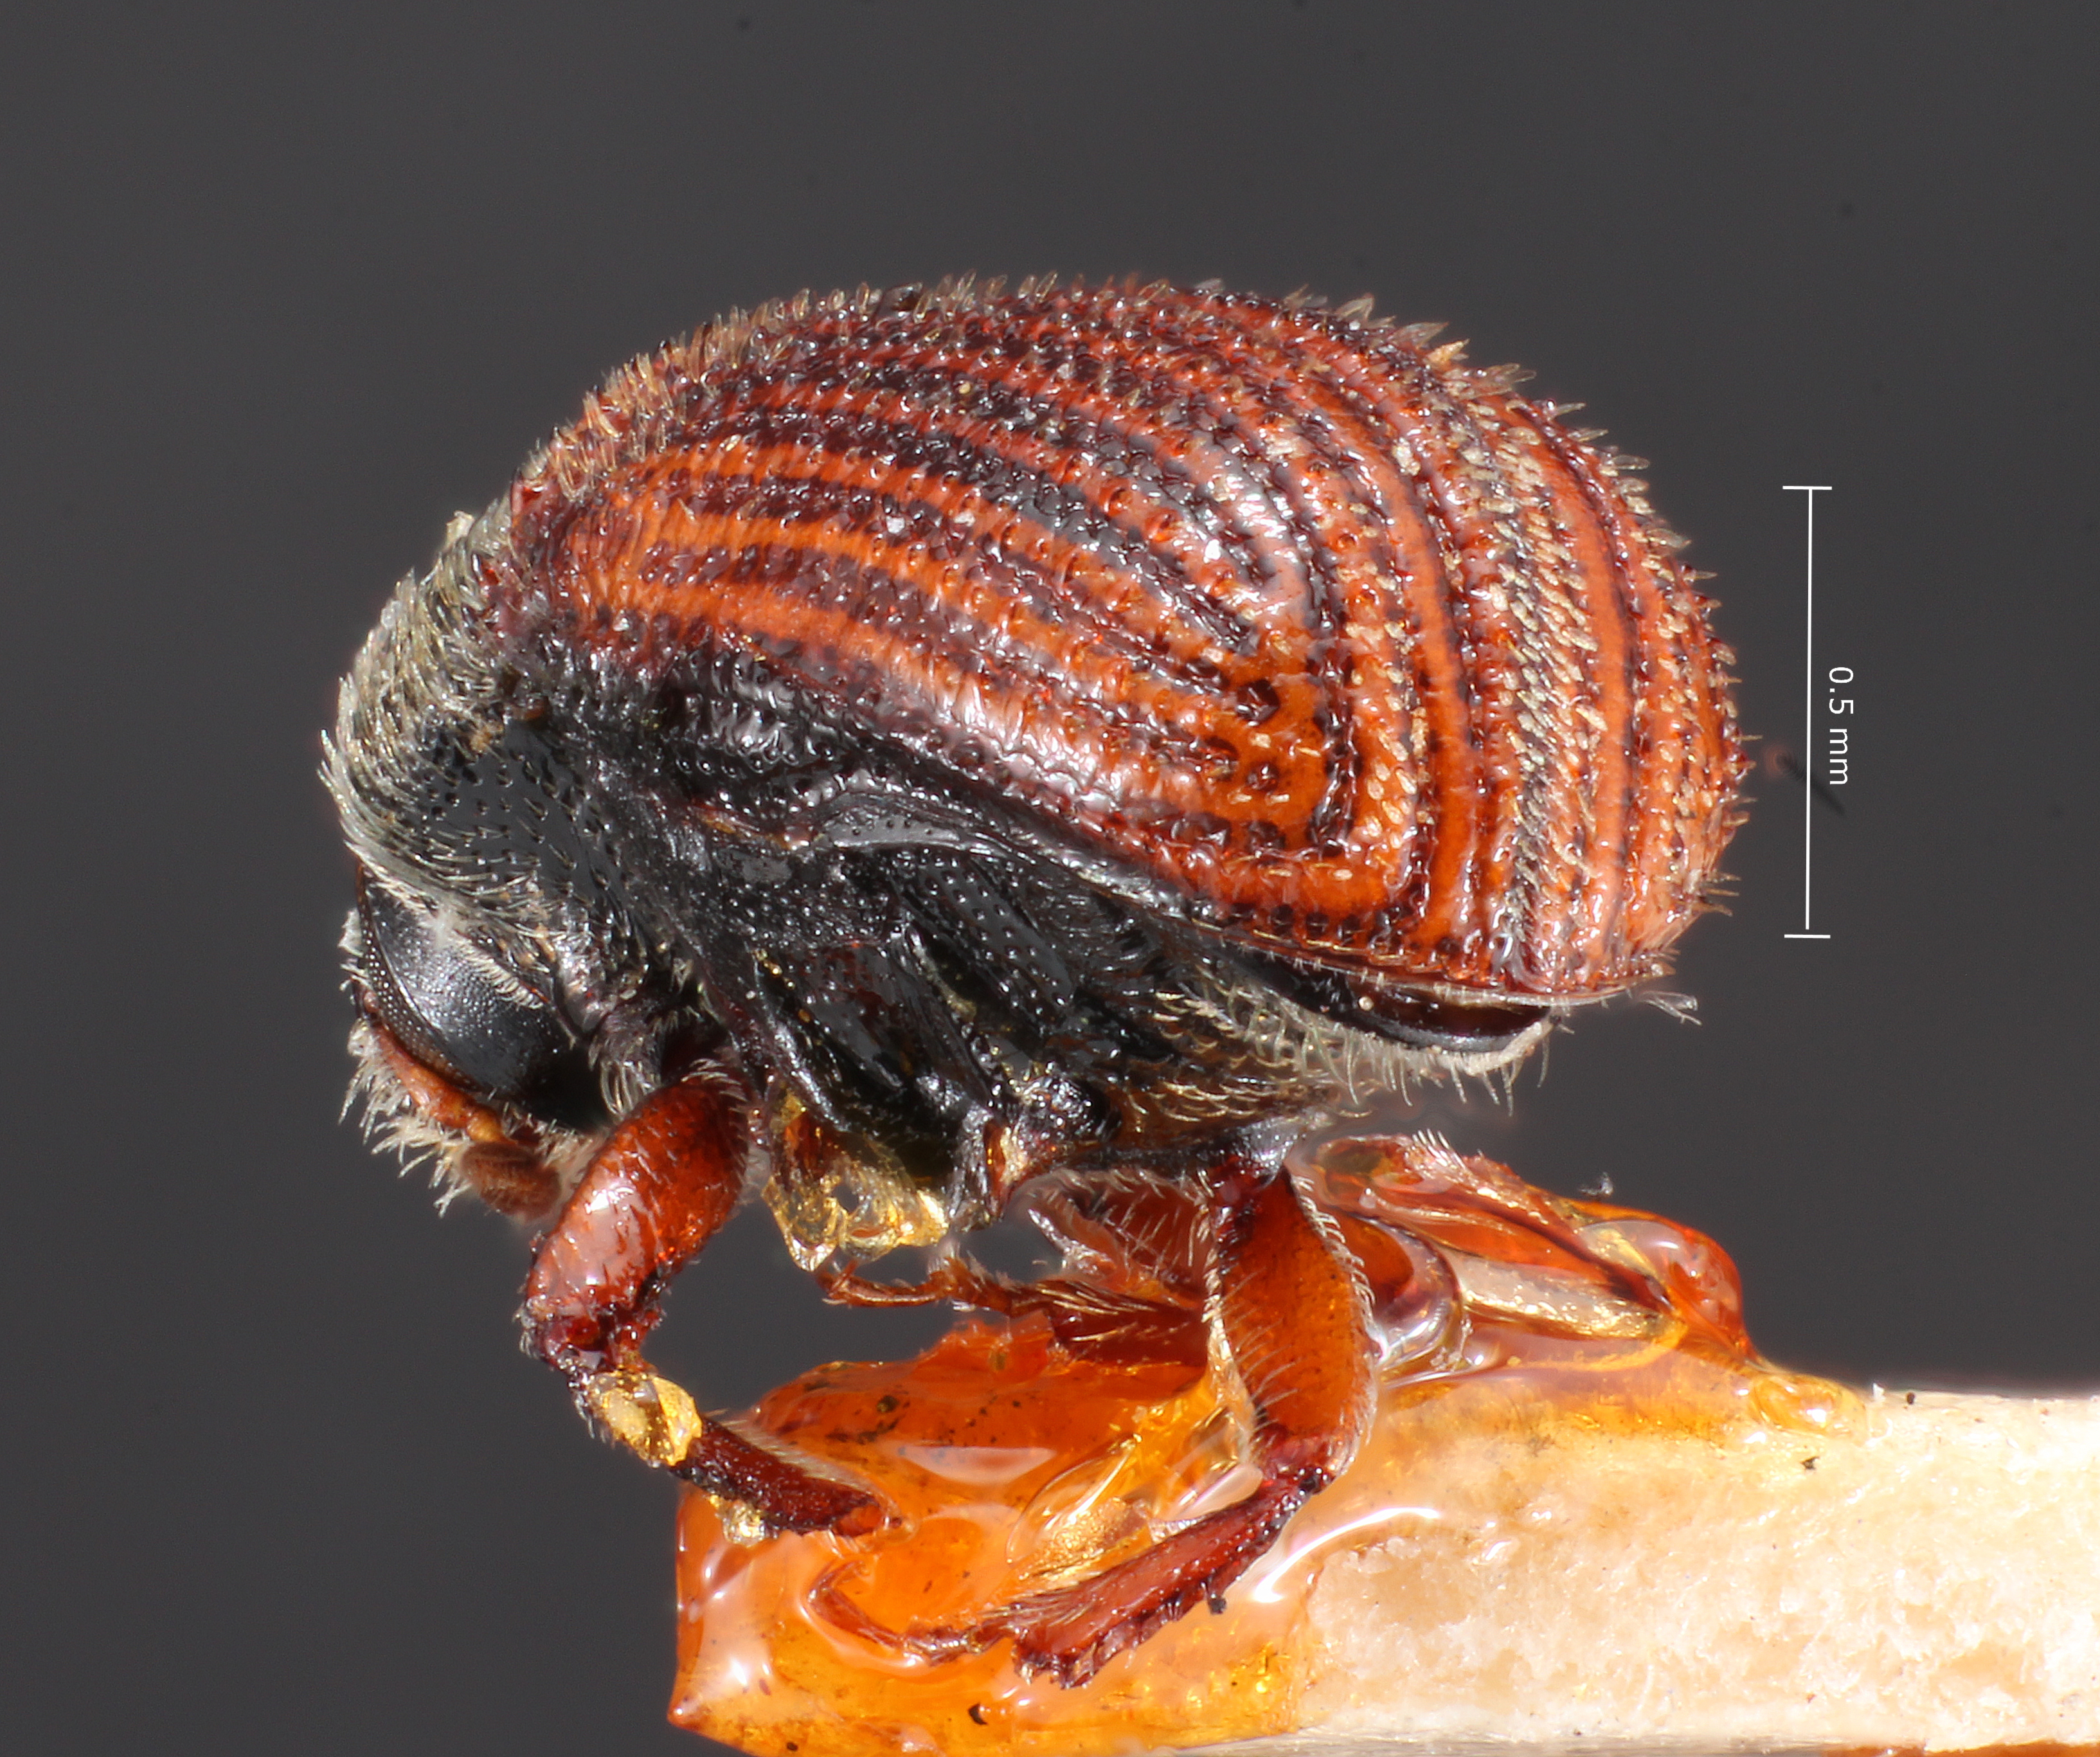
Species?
Phloeosinus arizonicus
